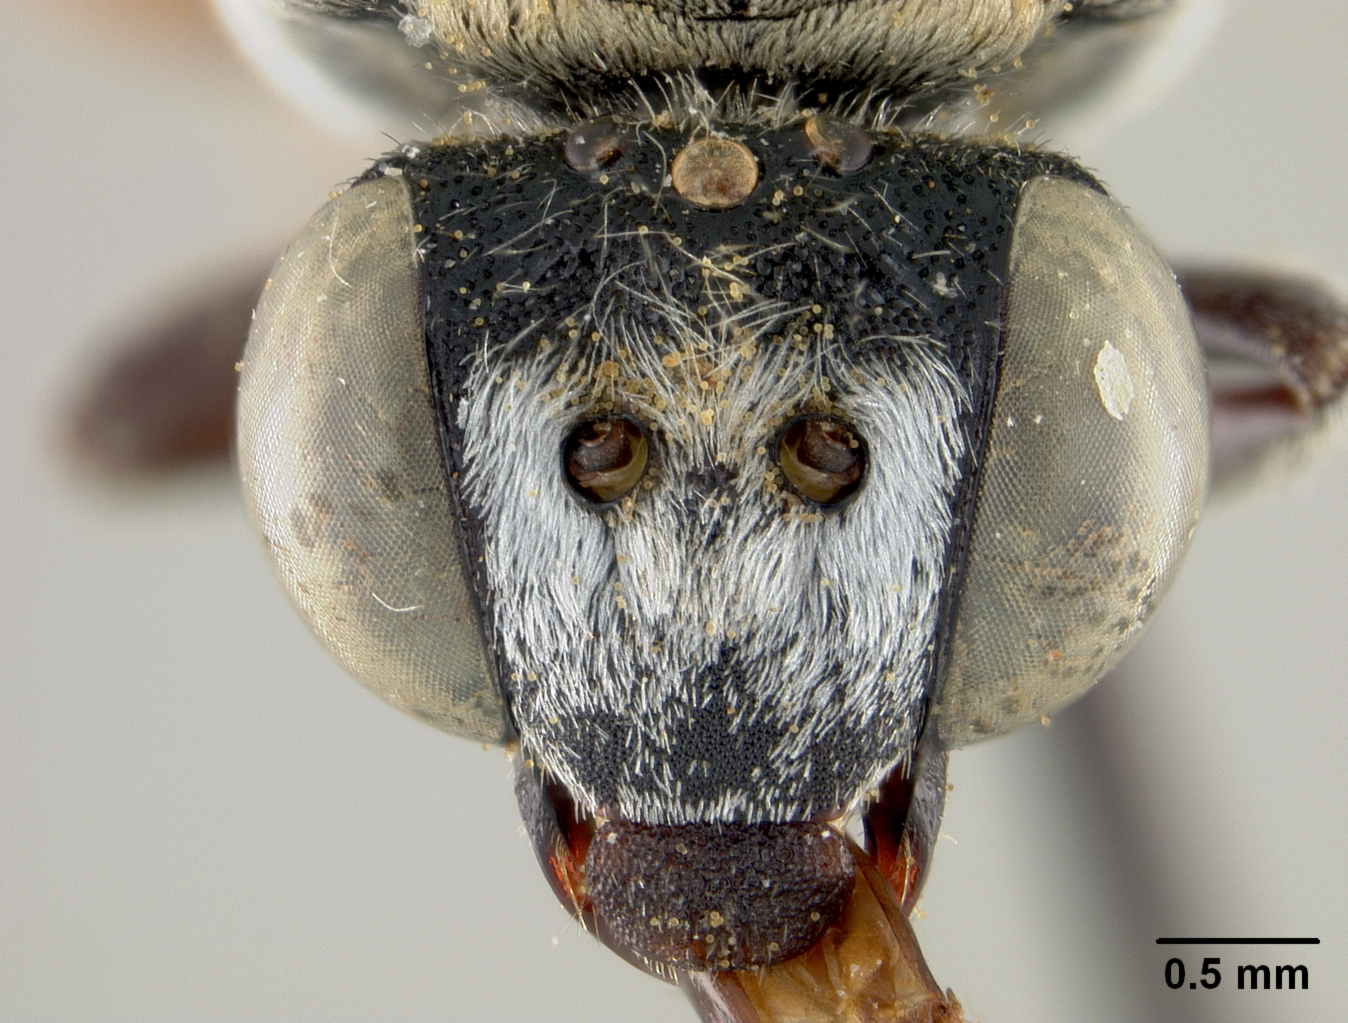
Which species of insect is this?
Epeolus eldoradensis
